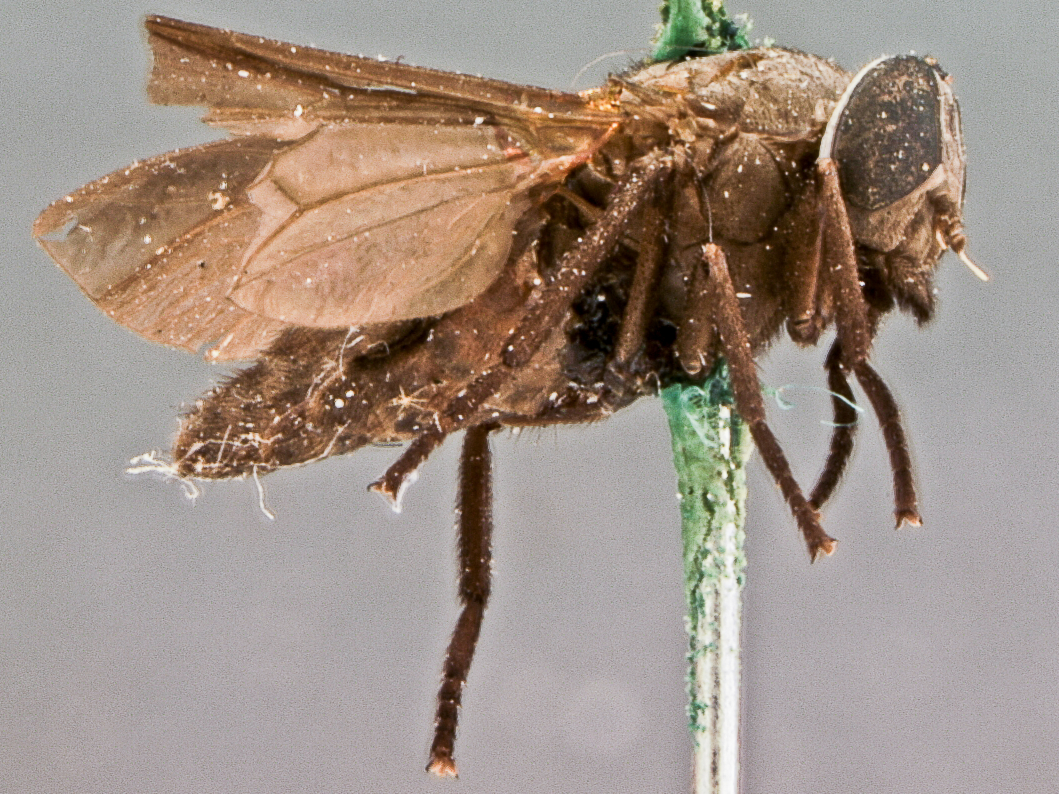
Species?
Asaphomyia texensis
